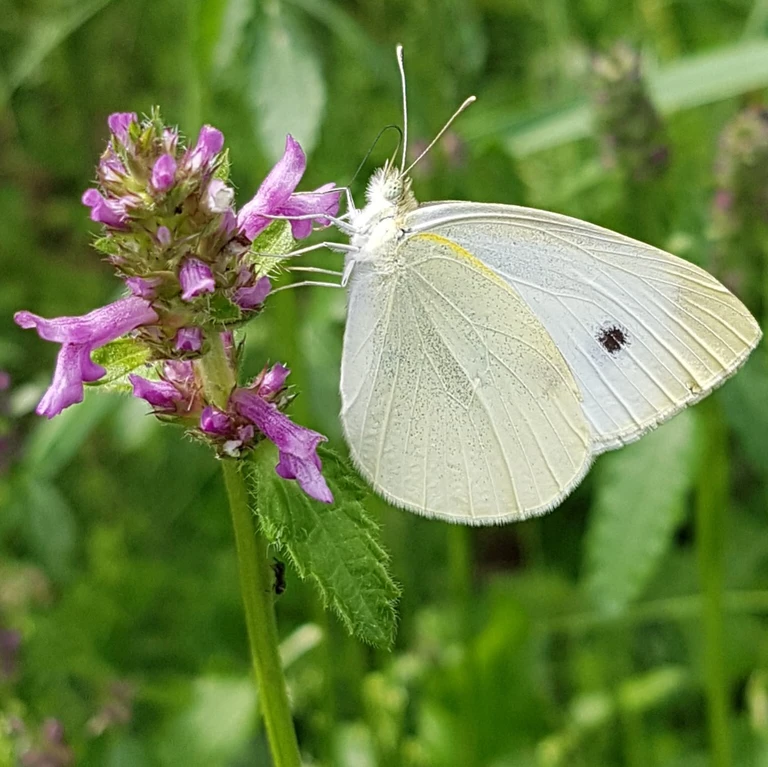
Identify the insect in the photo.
Pieris rapae
